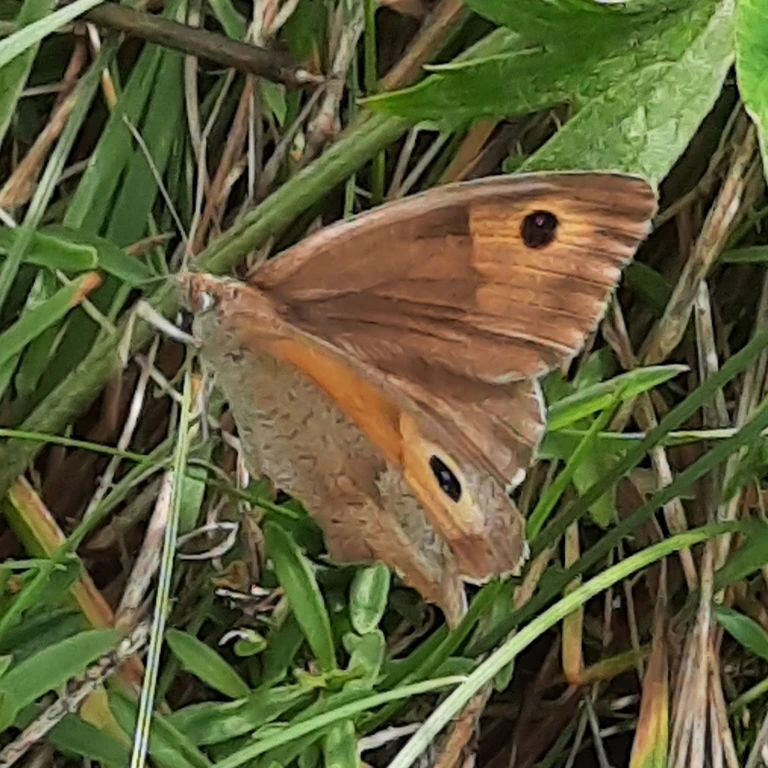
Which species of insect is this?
Maniola jurtina
